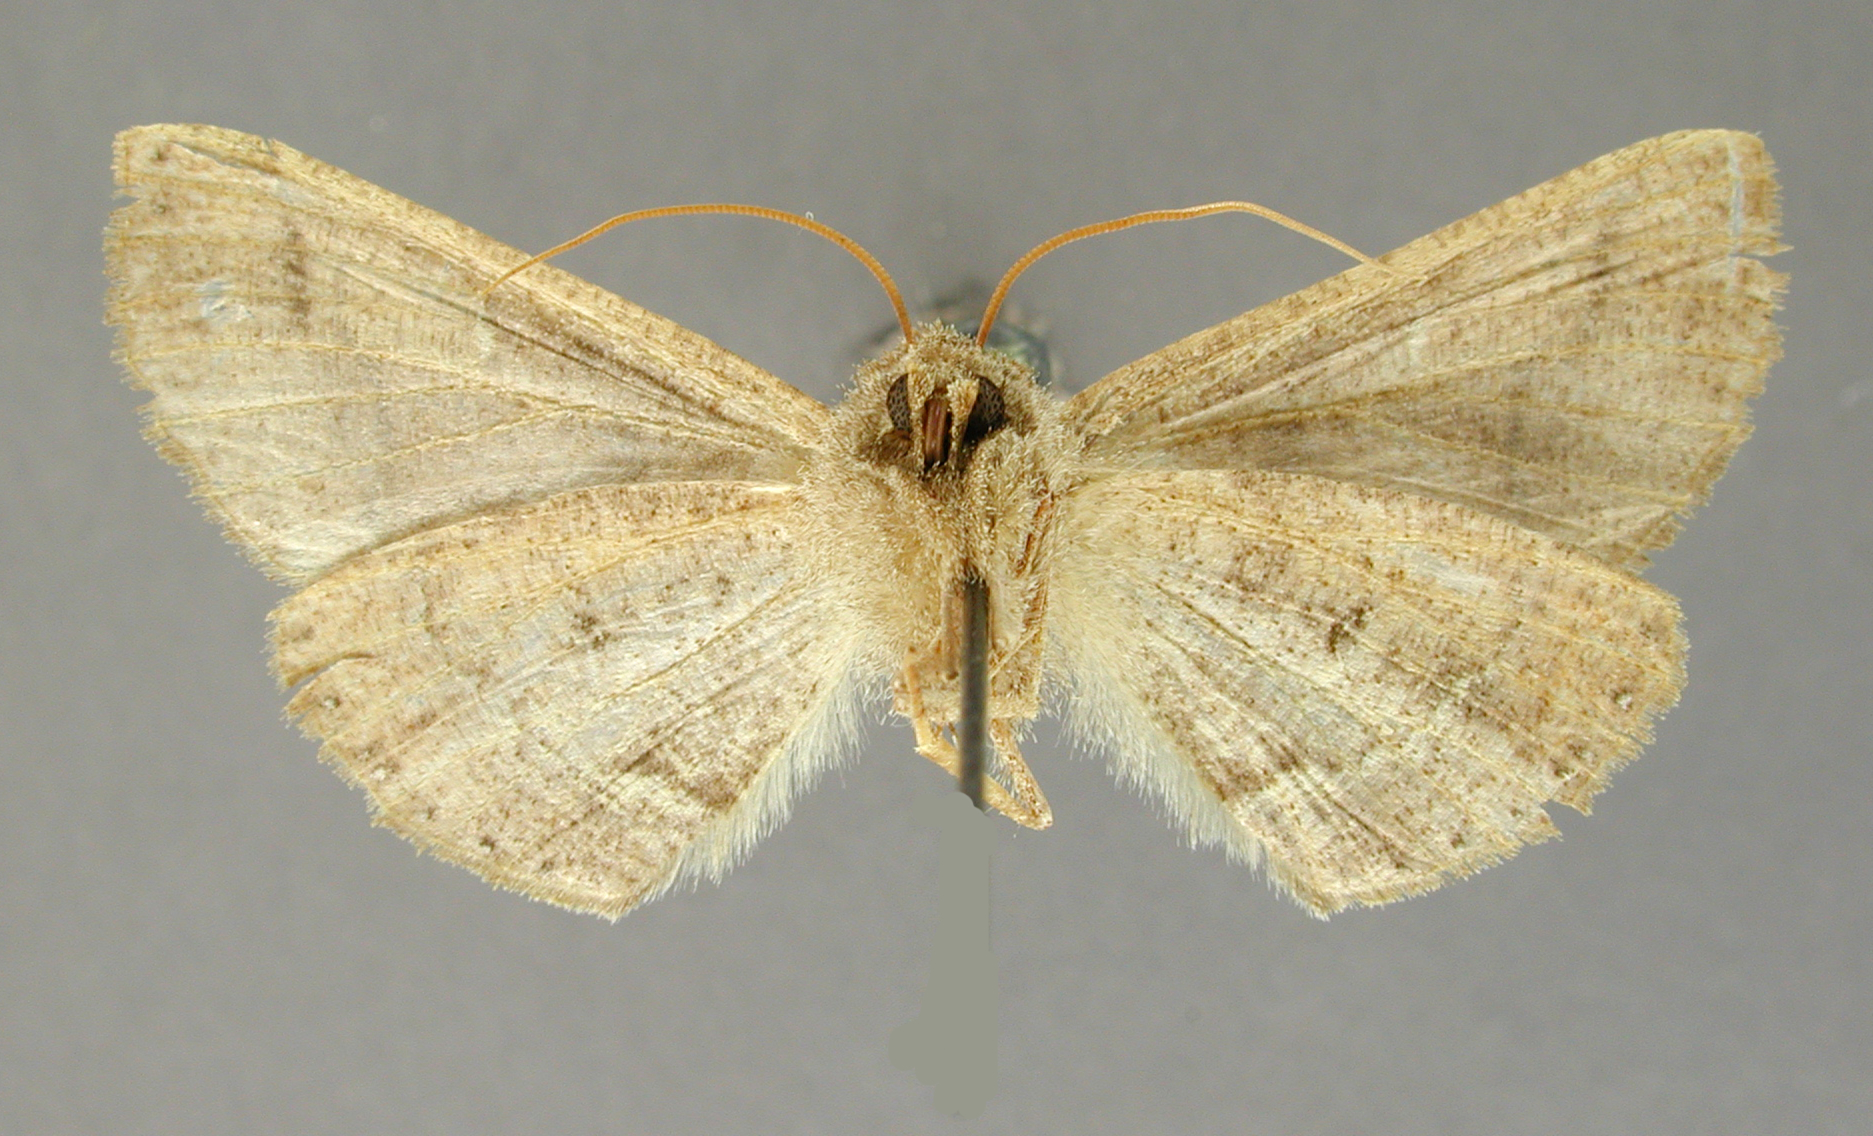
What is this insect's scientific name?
Pero gota
